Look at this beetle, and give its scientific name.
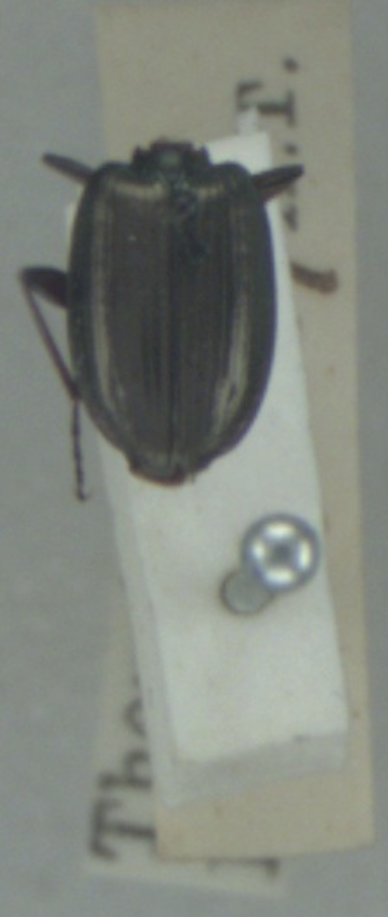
Agonum muelleri
